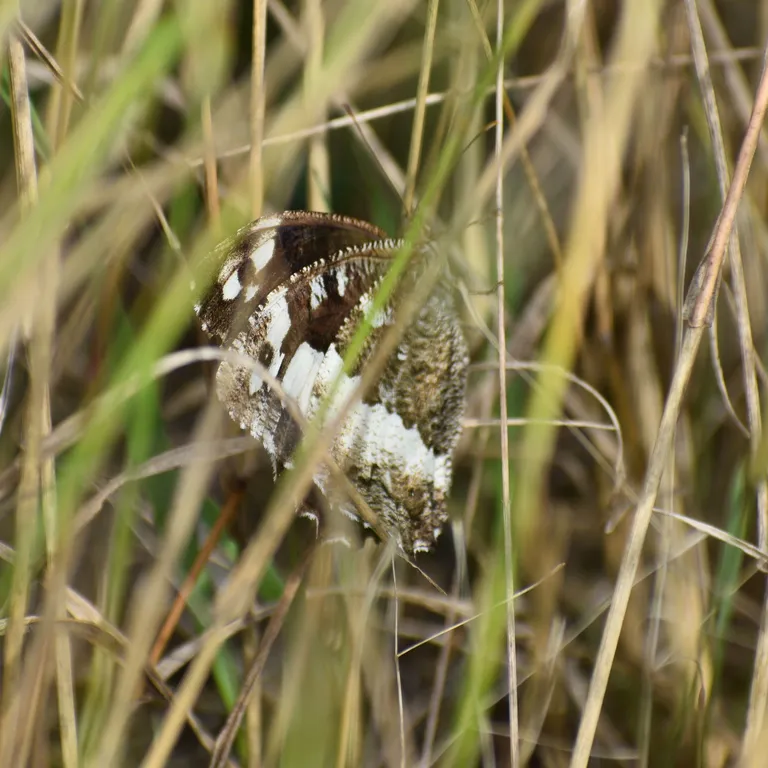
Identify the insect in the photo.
Brintesia circe
